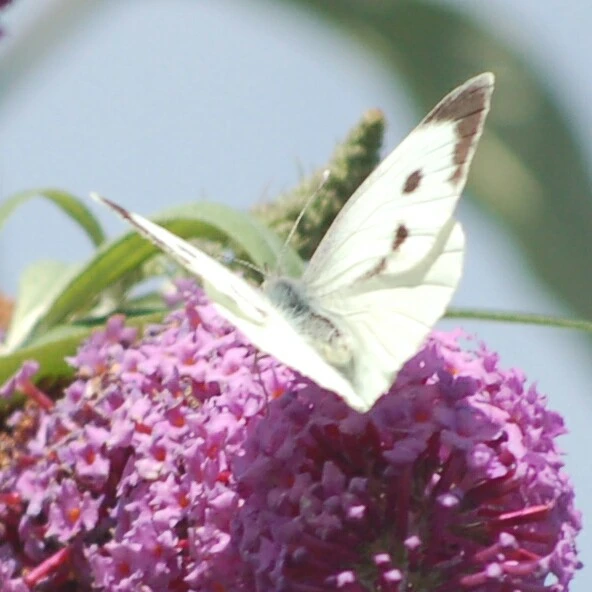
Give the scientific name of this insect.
Pieris brassicae
